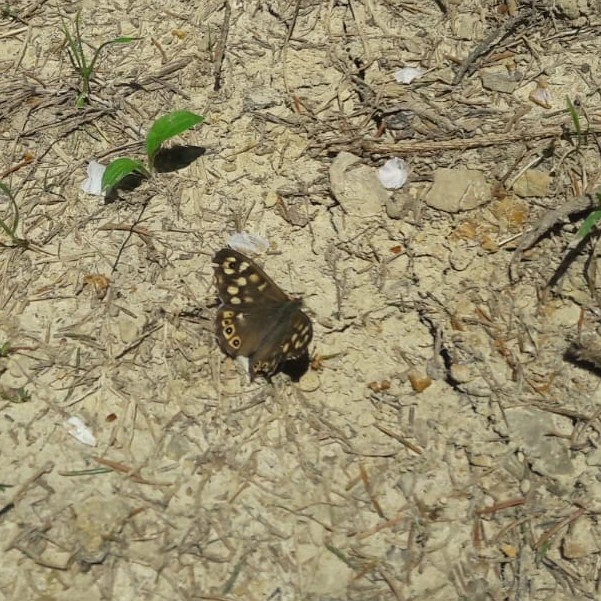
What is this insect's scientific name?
Pararge aegeria
